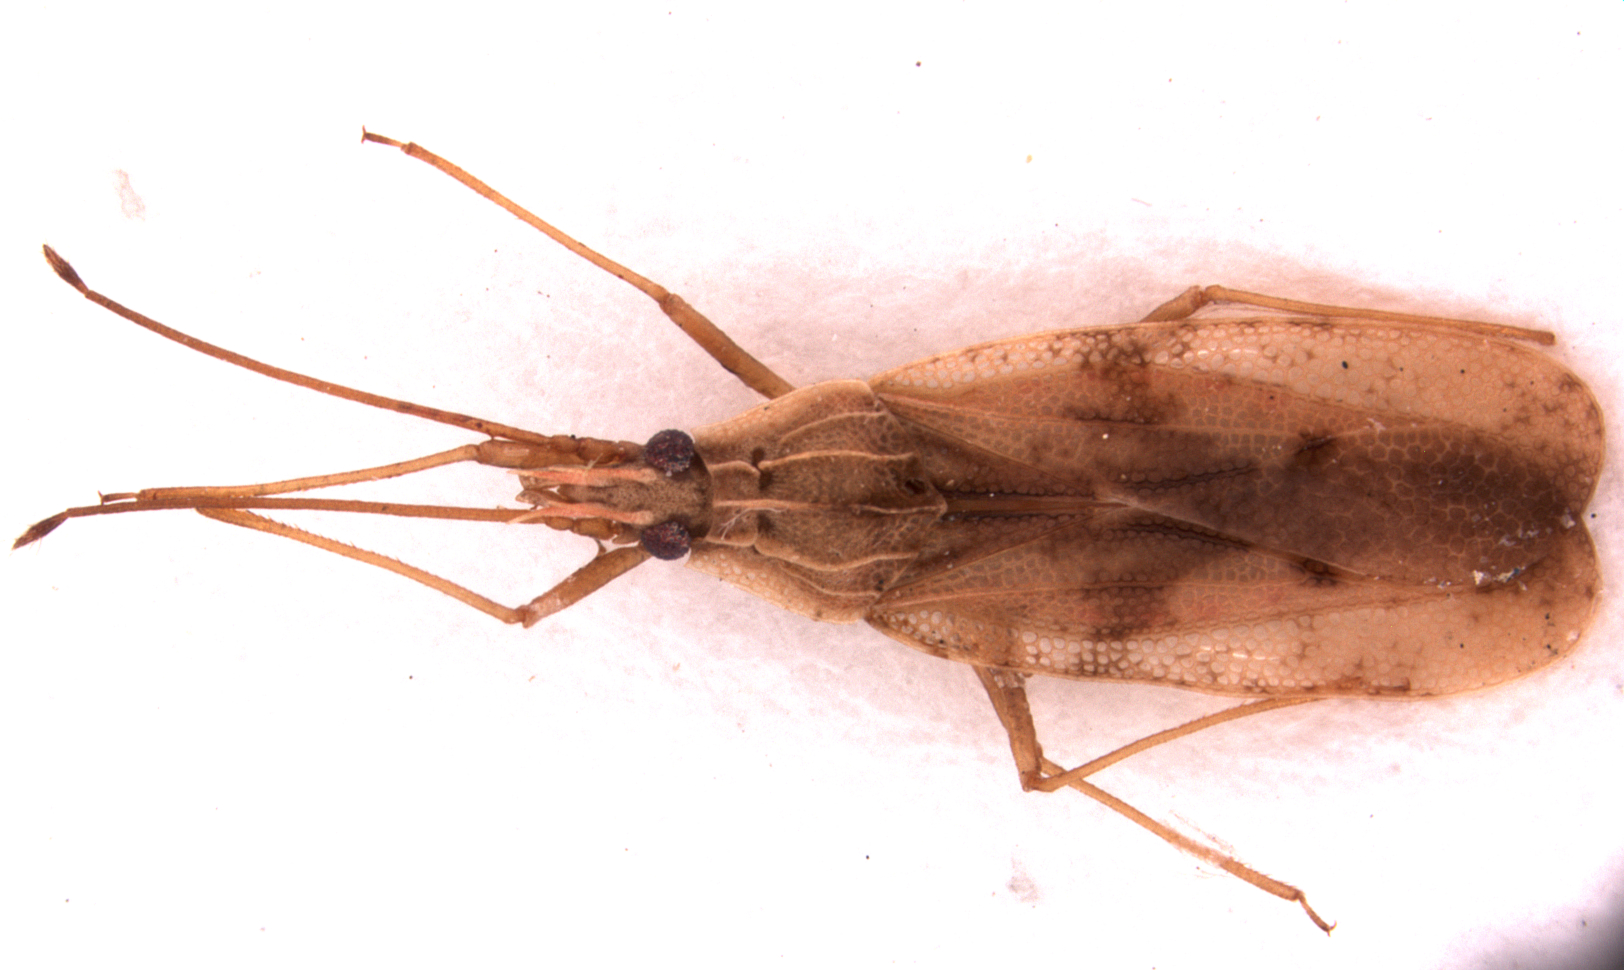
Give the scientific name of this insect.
Cantacader indicus
